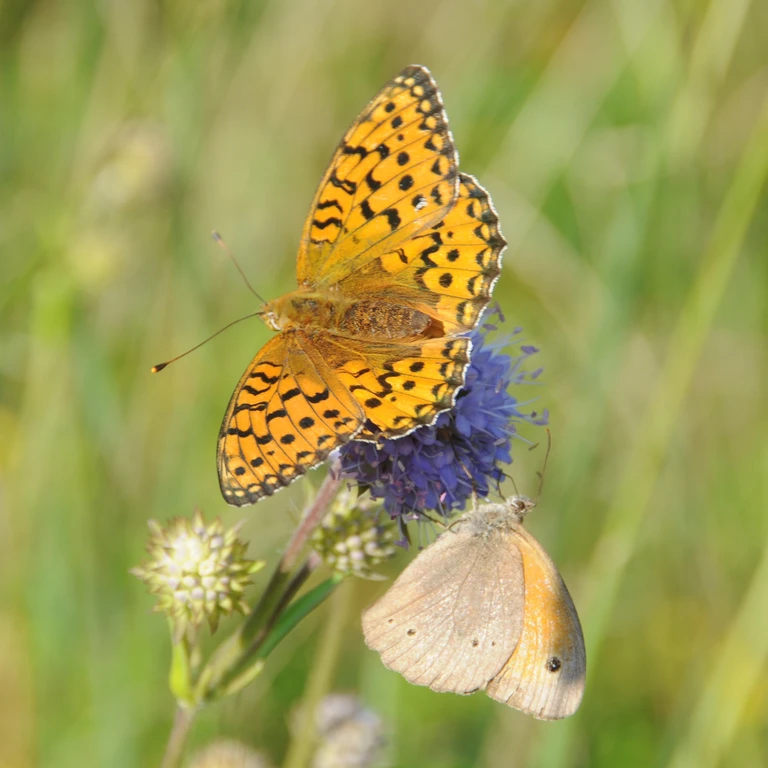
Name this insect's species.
Speyeria aglaja
